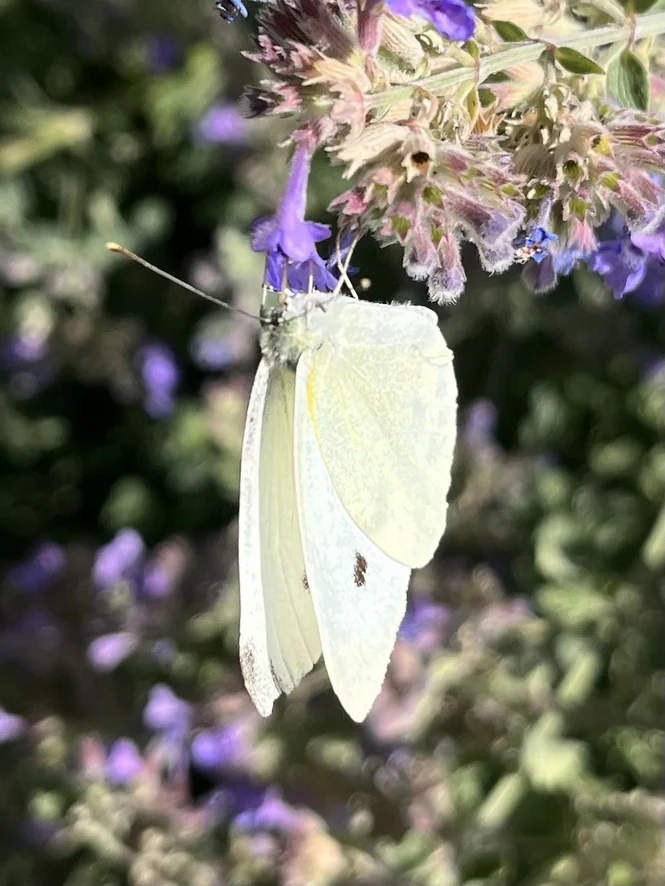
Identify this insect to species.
Pieris rapae
